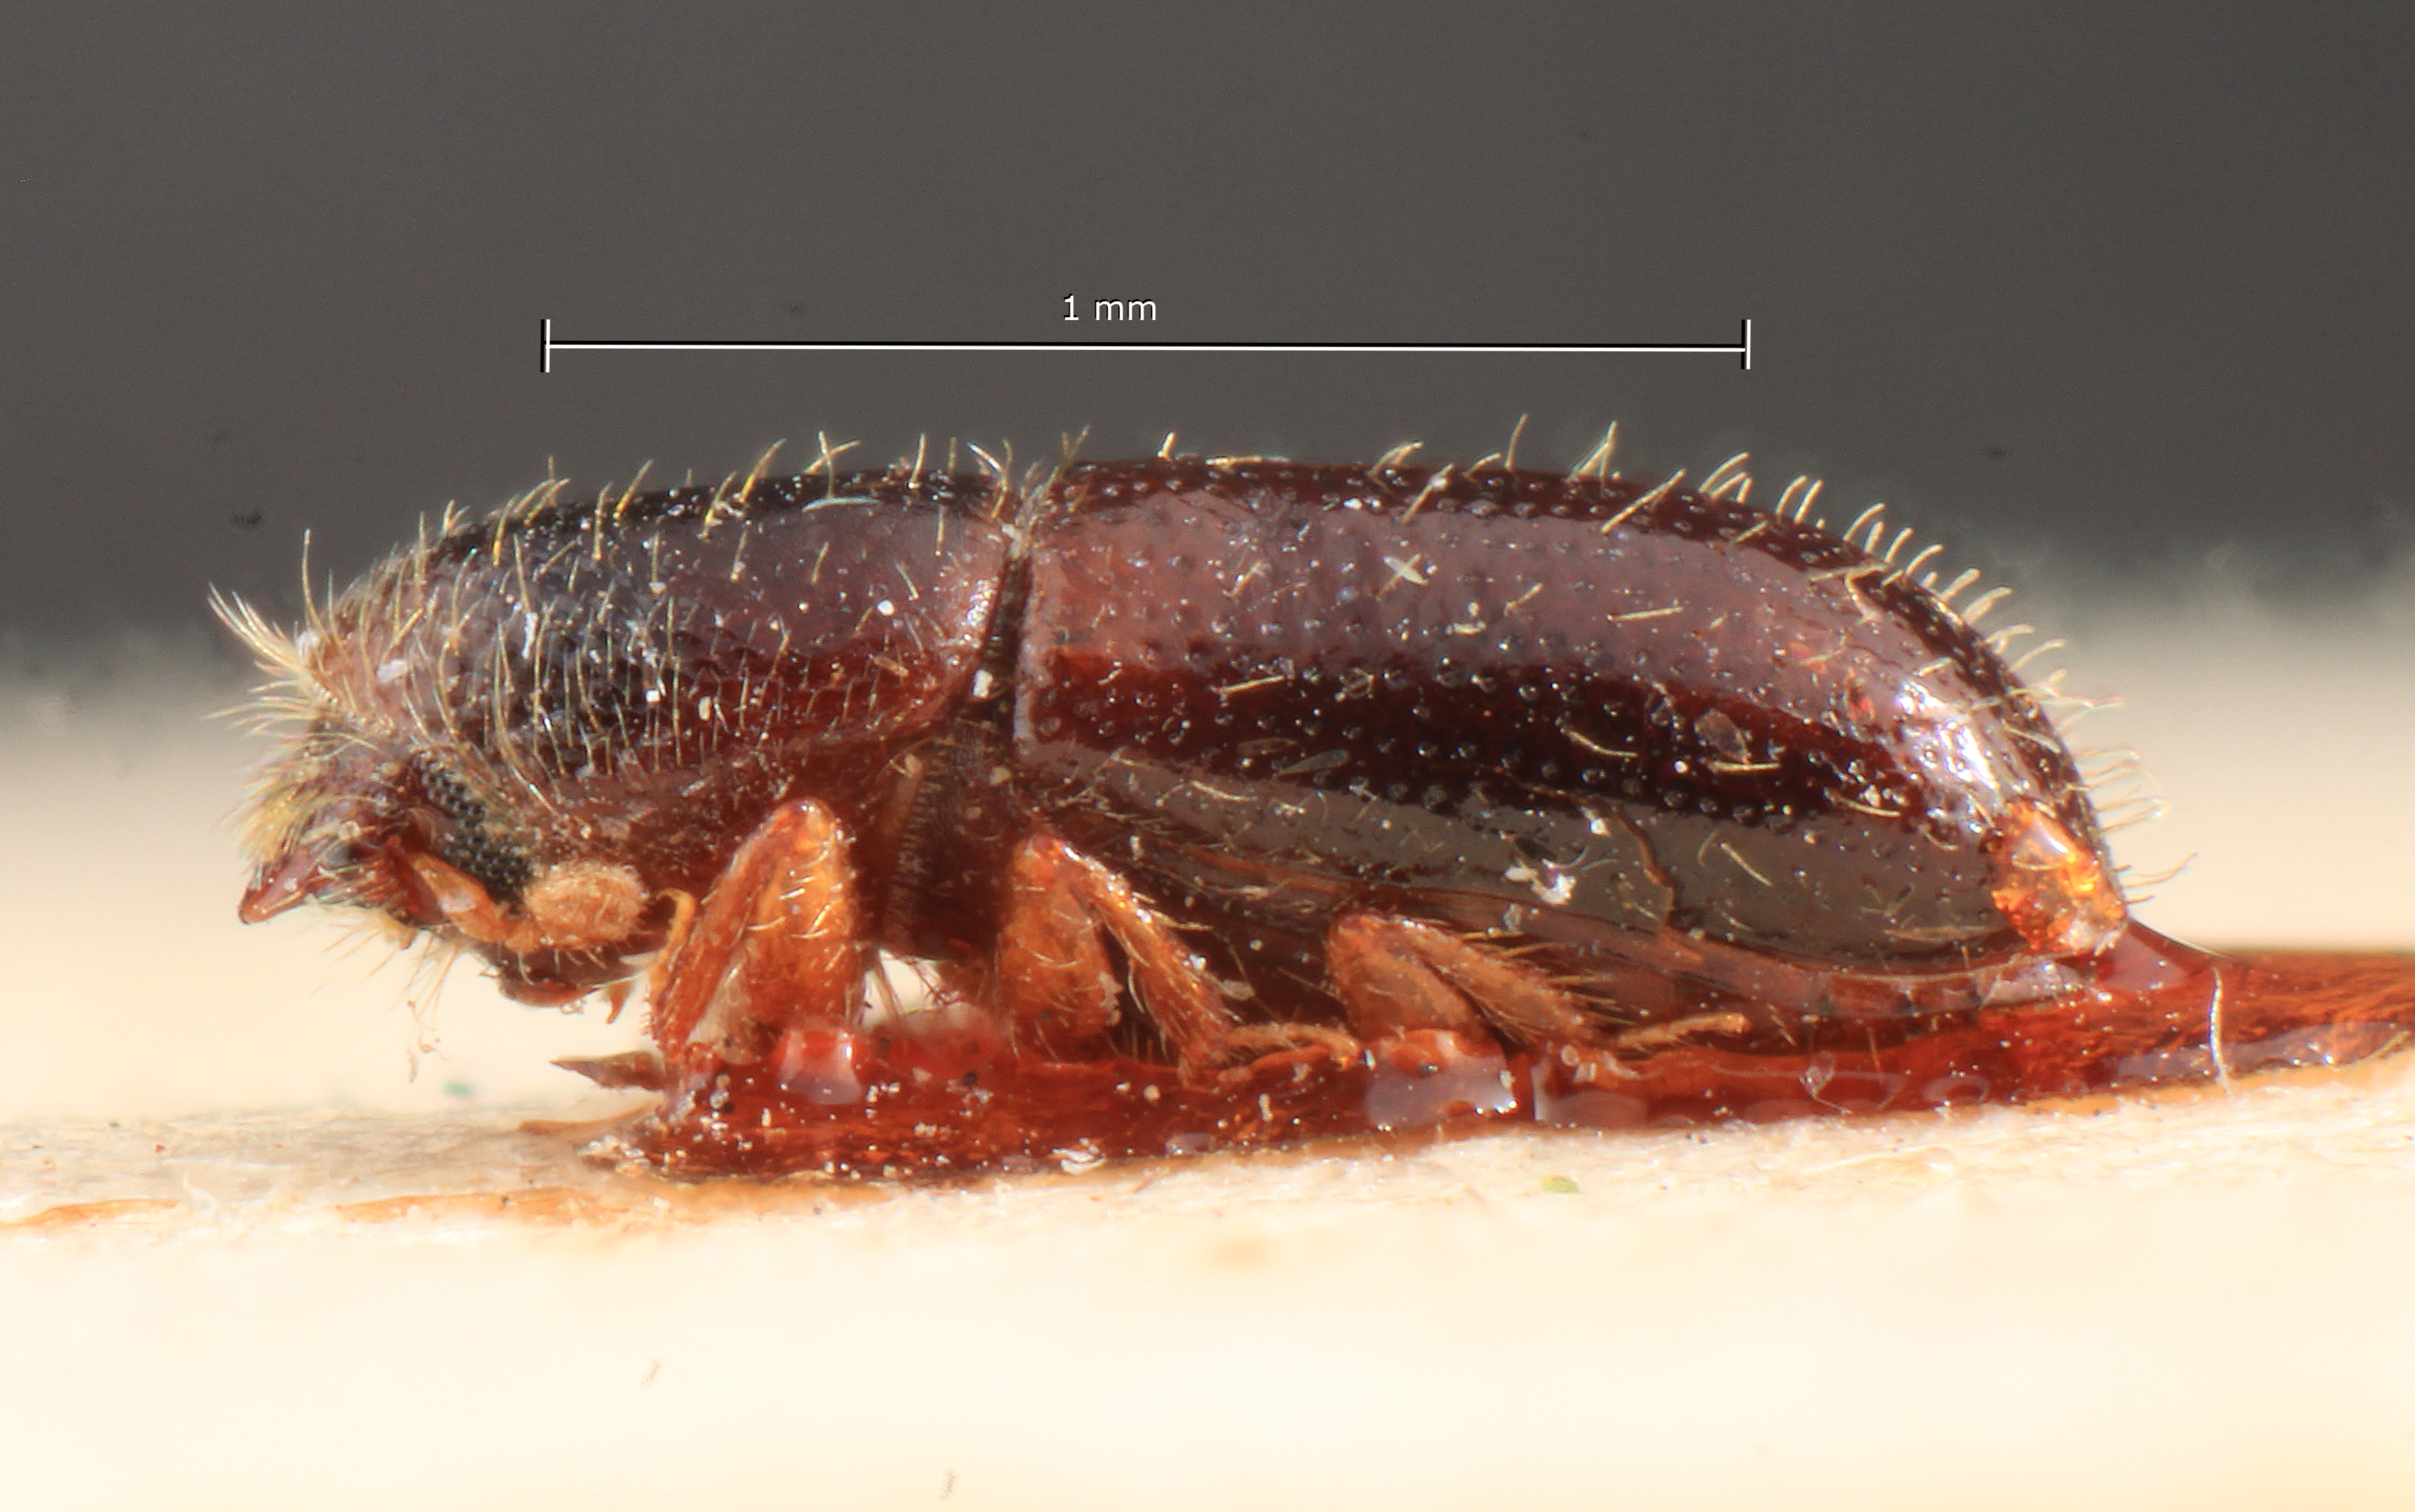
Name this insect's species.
Poecilips longior
